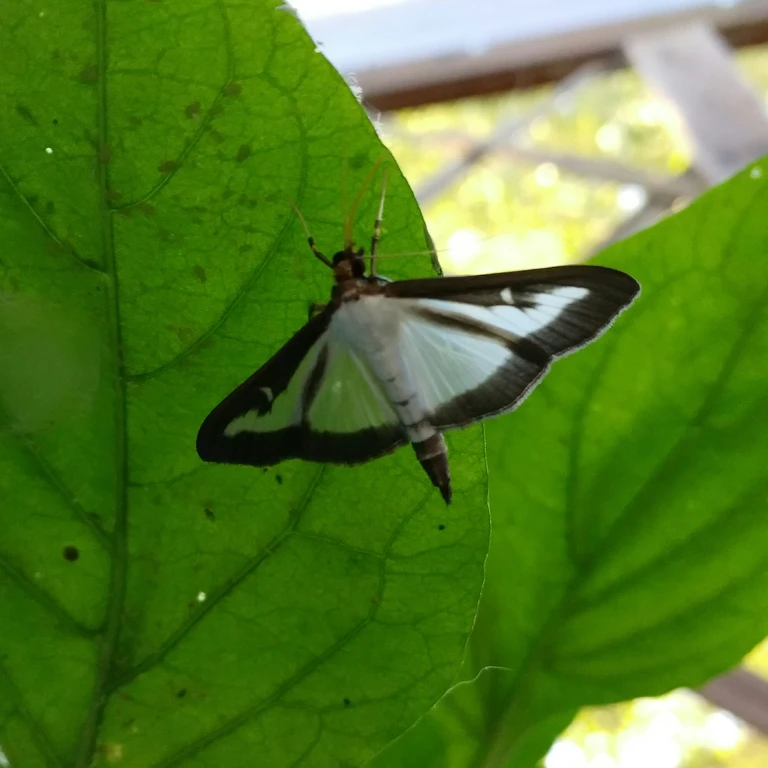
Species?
Cydalima perspectalis
